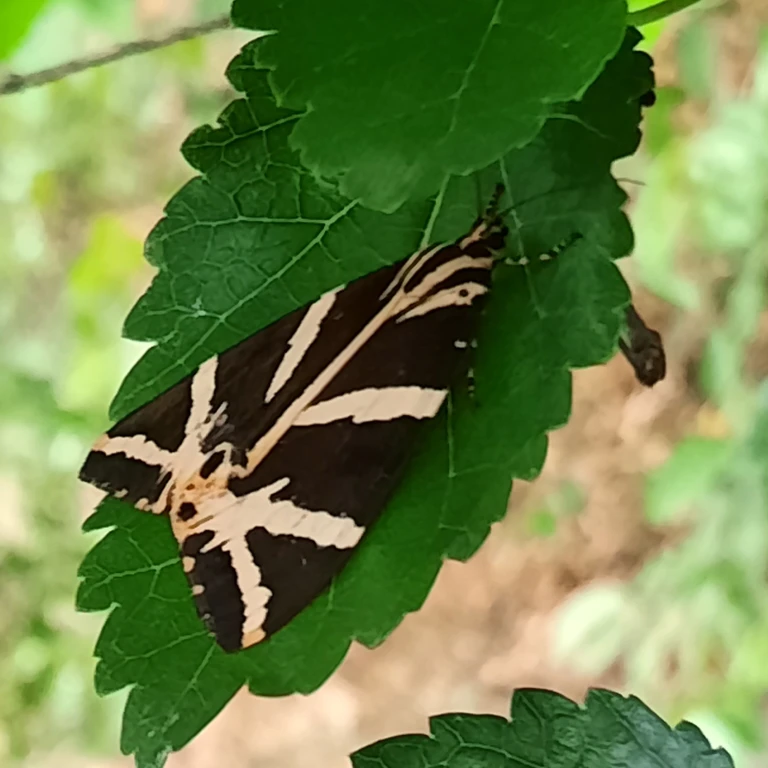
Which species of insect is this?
Euplagia quadripunctaria
